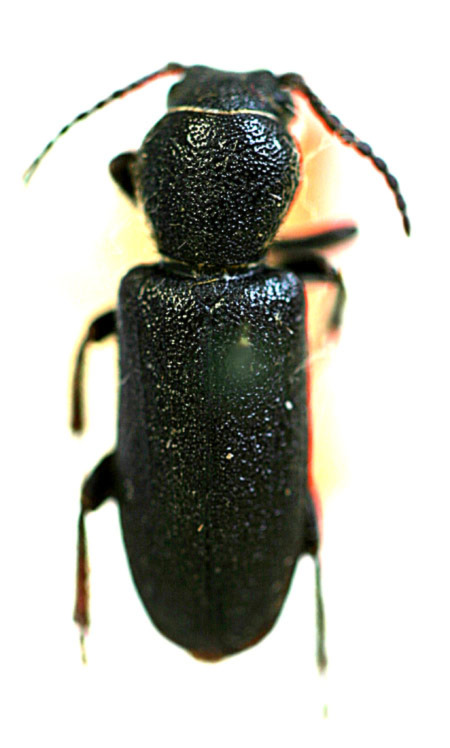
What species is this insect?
Neospondylis upiformis (also Spondylis parva)
